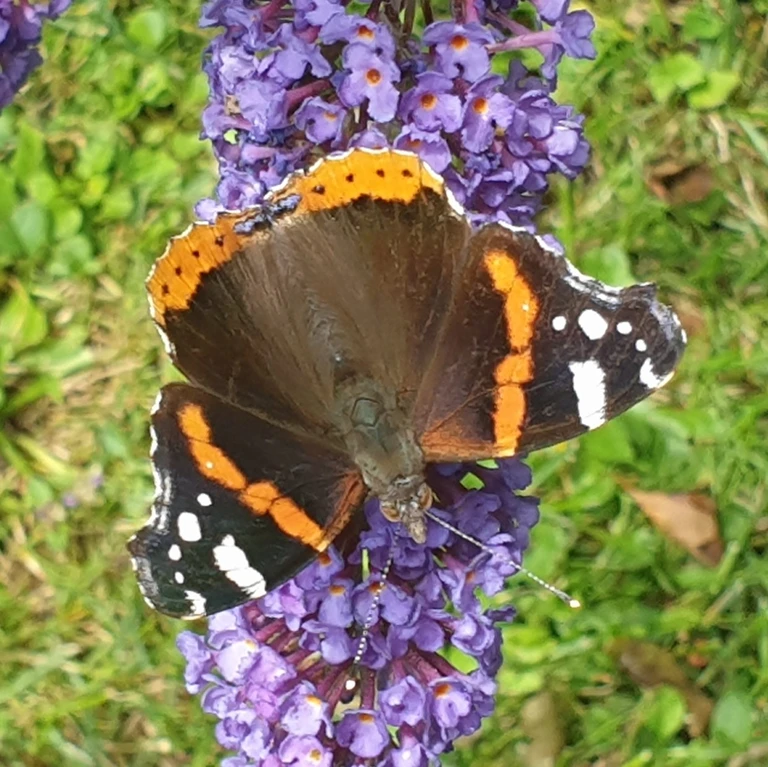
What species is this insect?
Vanessa atalanta
